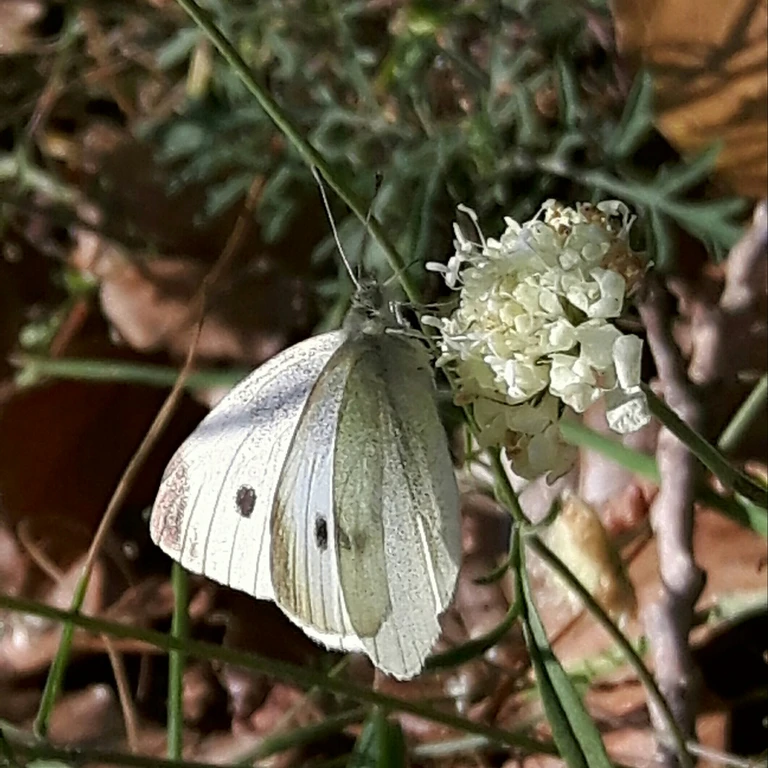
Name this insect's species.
Pieris rapae
